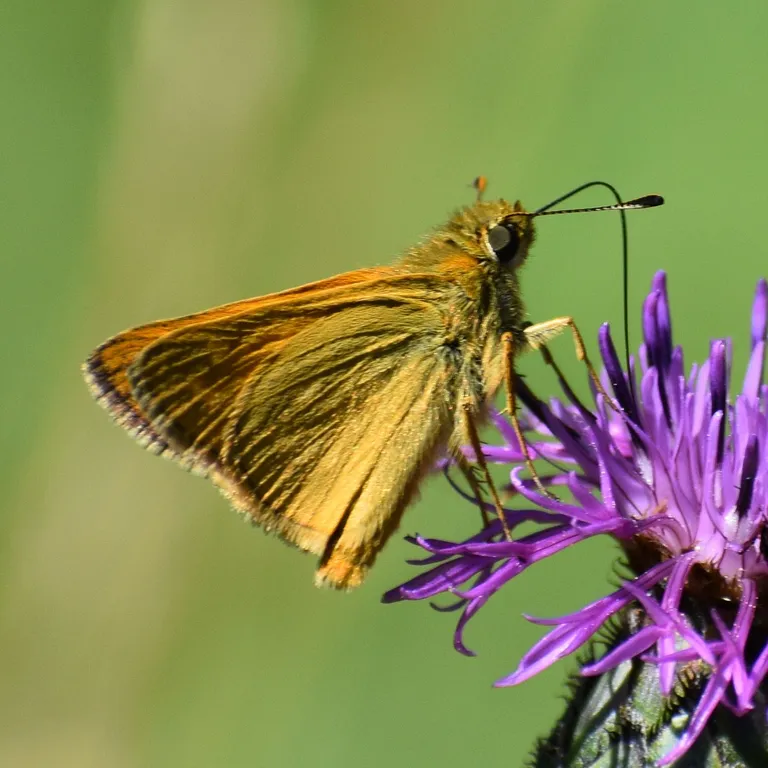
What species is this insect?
Ochlodes sylvanus (also Ochlodes venata)
